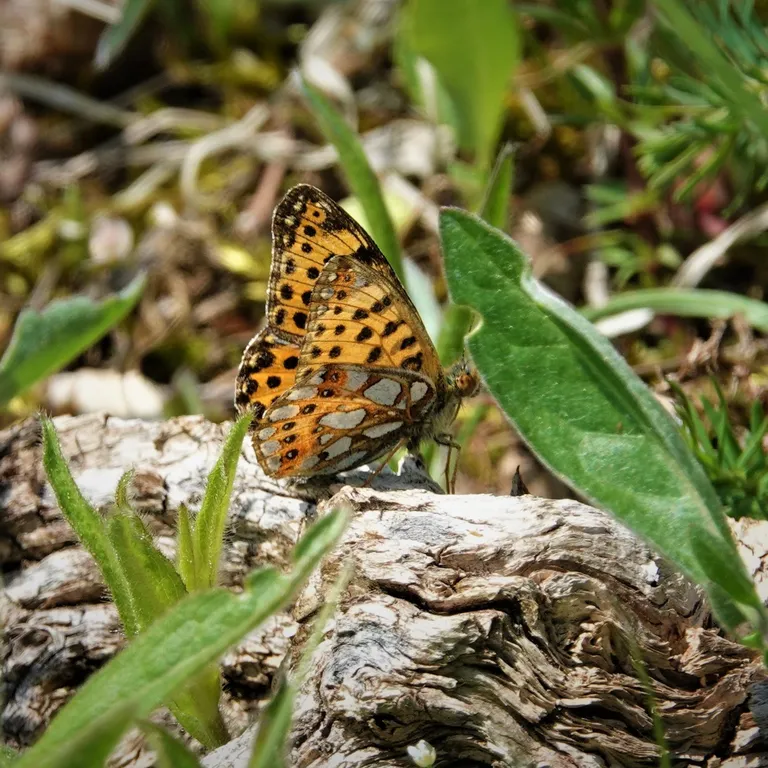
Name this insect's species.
Issoria lathonia
